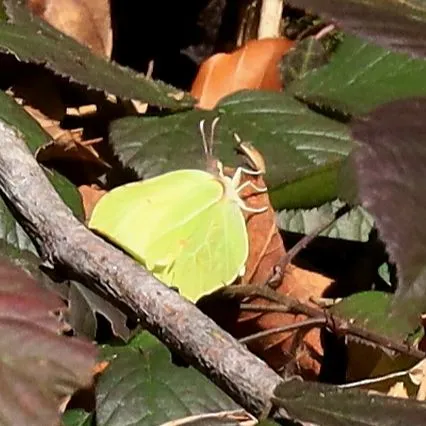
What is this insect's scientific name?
Gonepteryx rhamni
